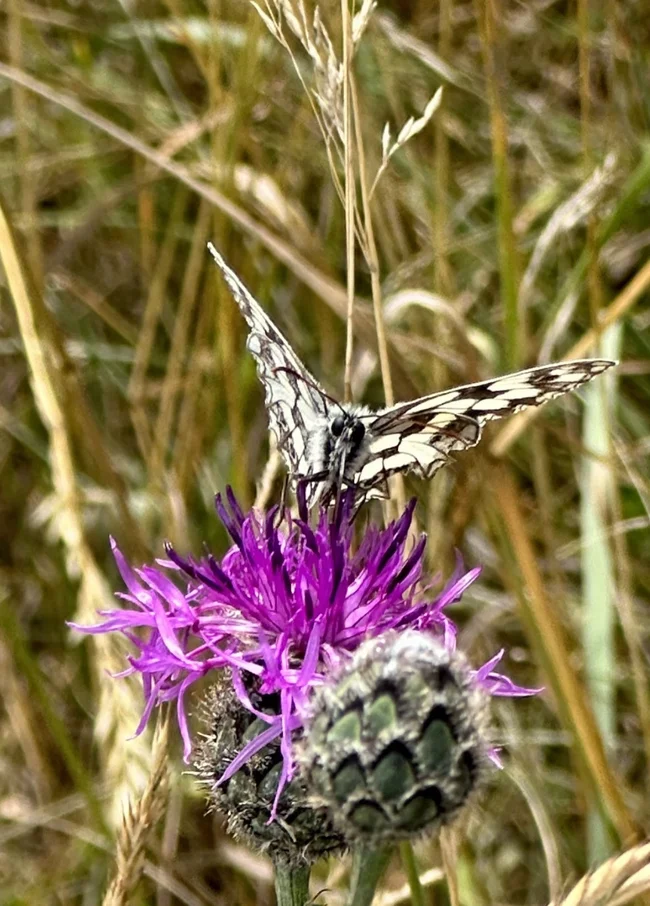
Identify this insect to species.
Melanargia galathea
